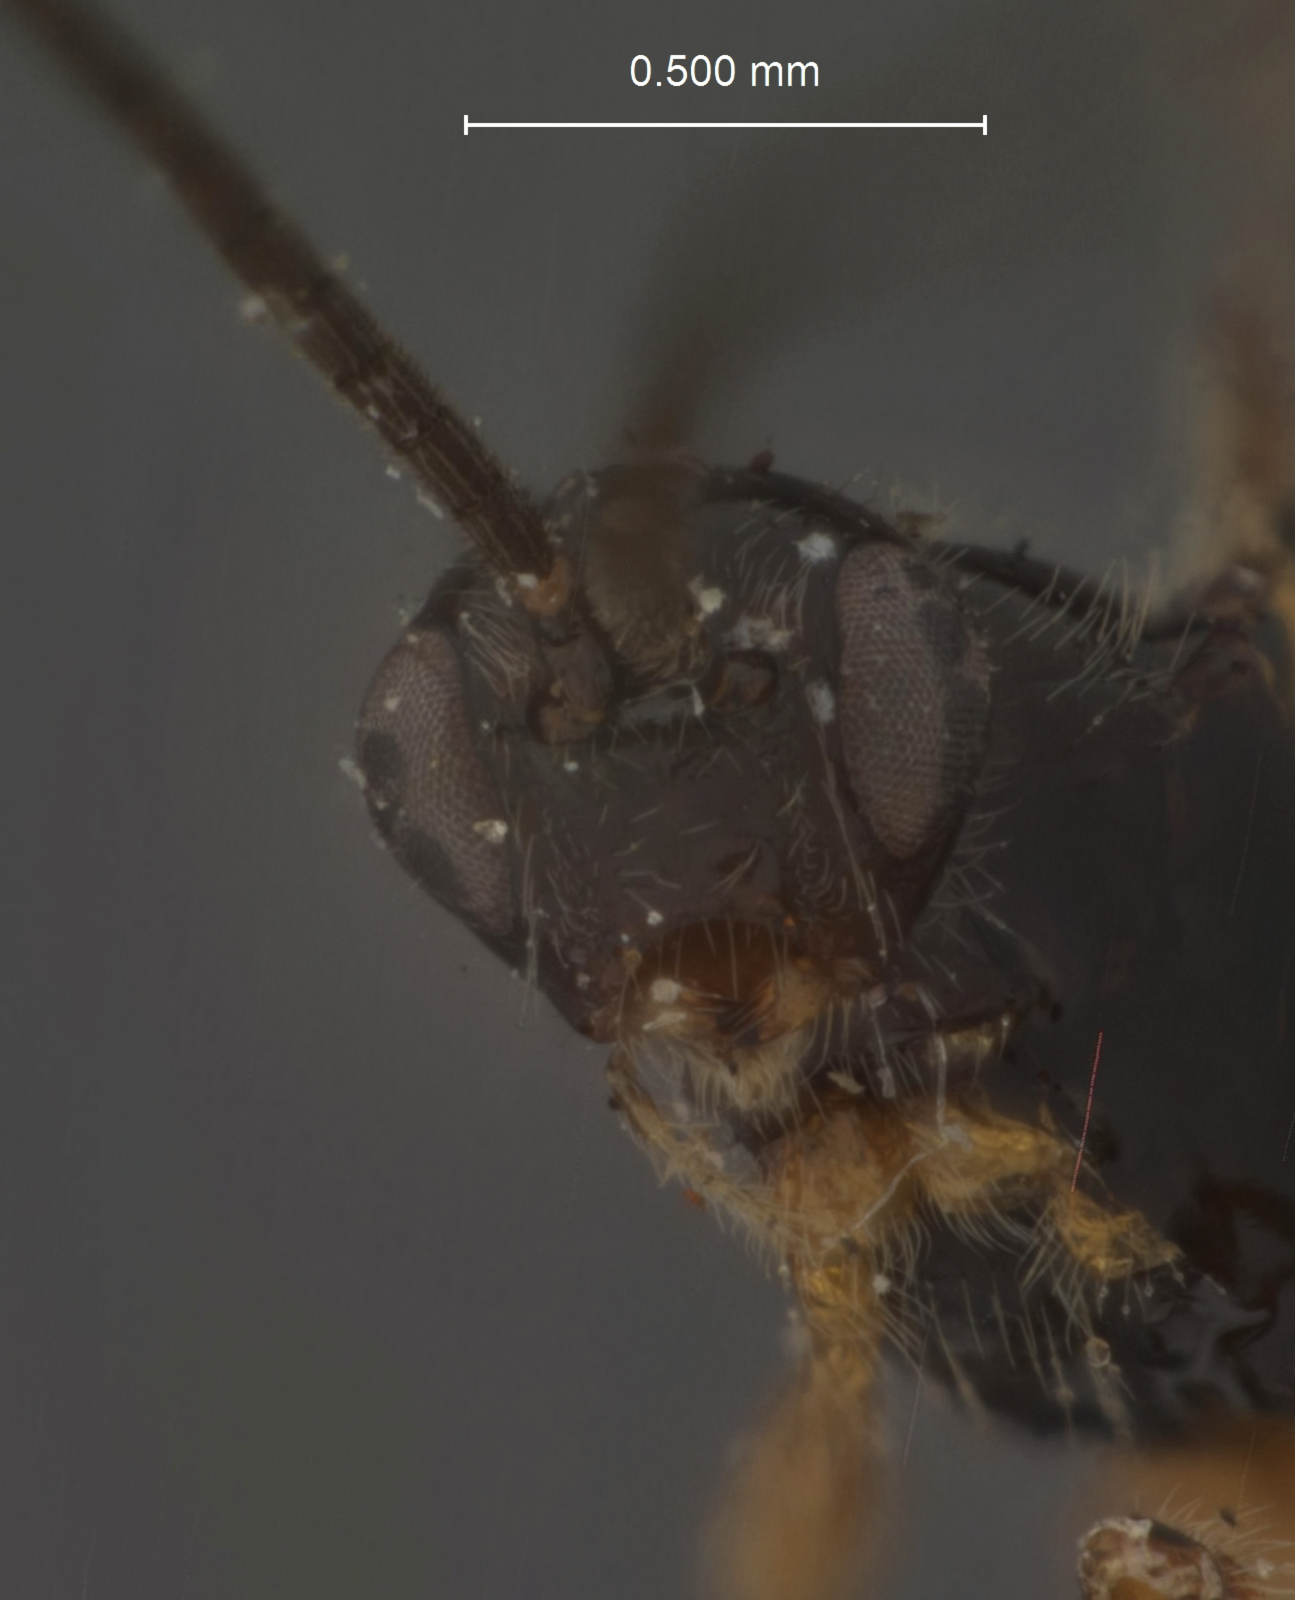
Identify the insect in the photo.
Microbracon unas
